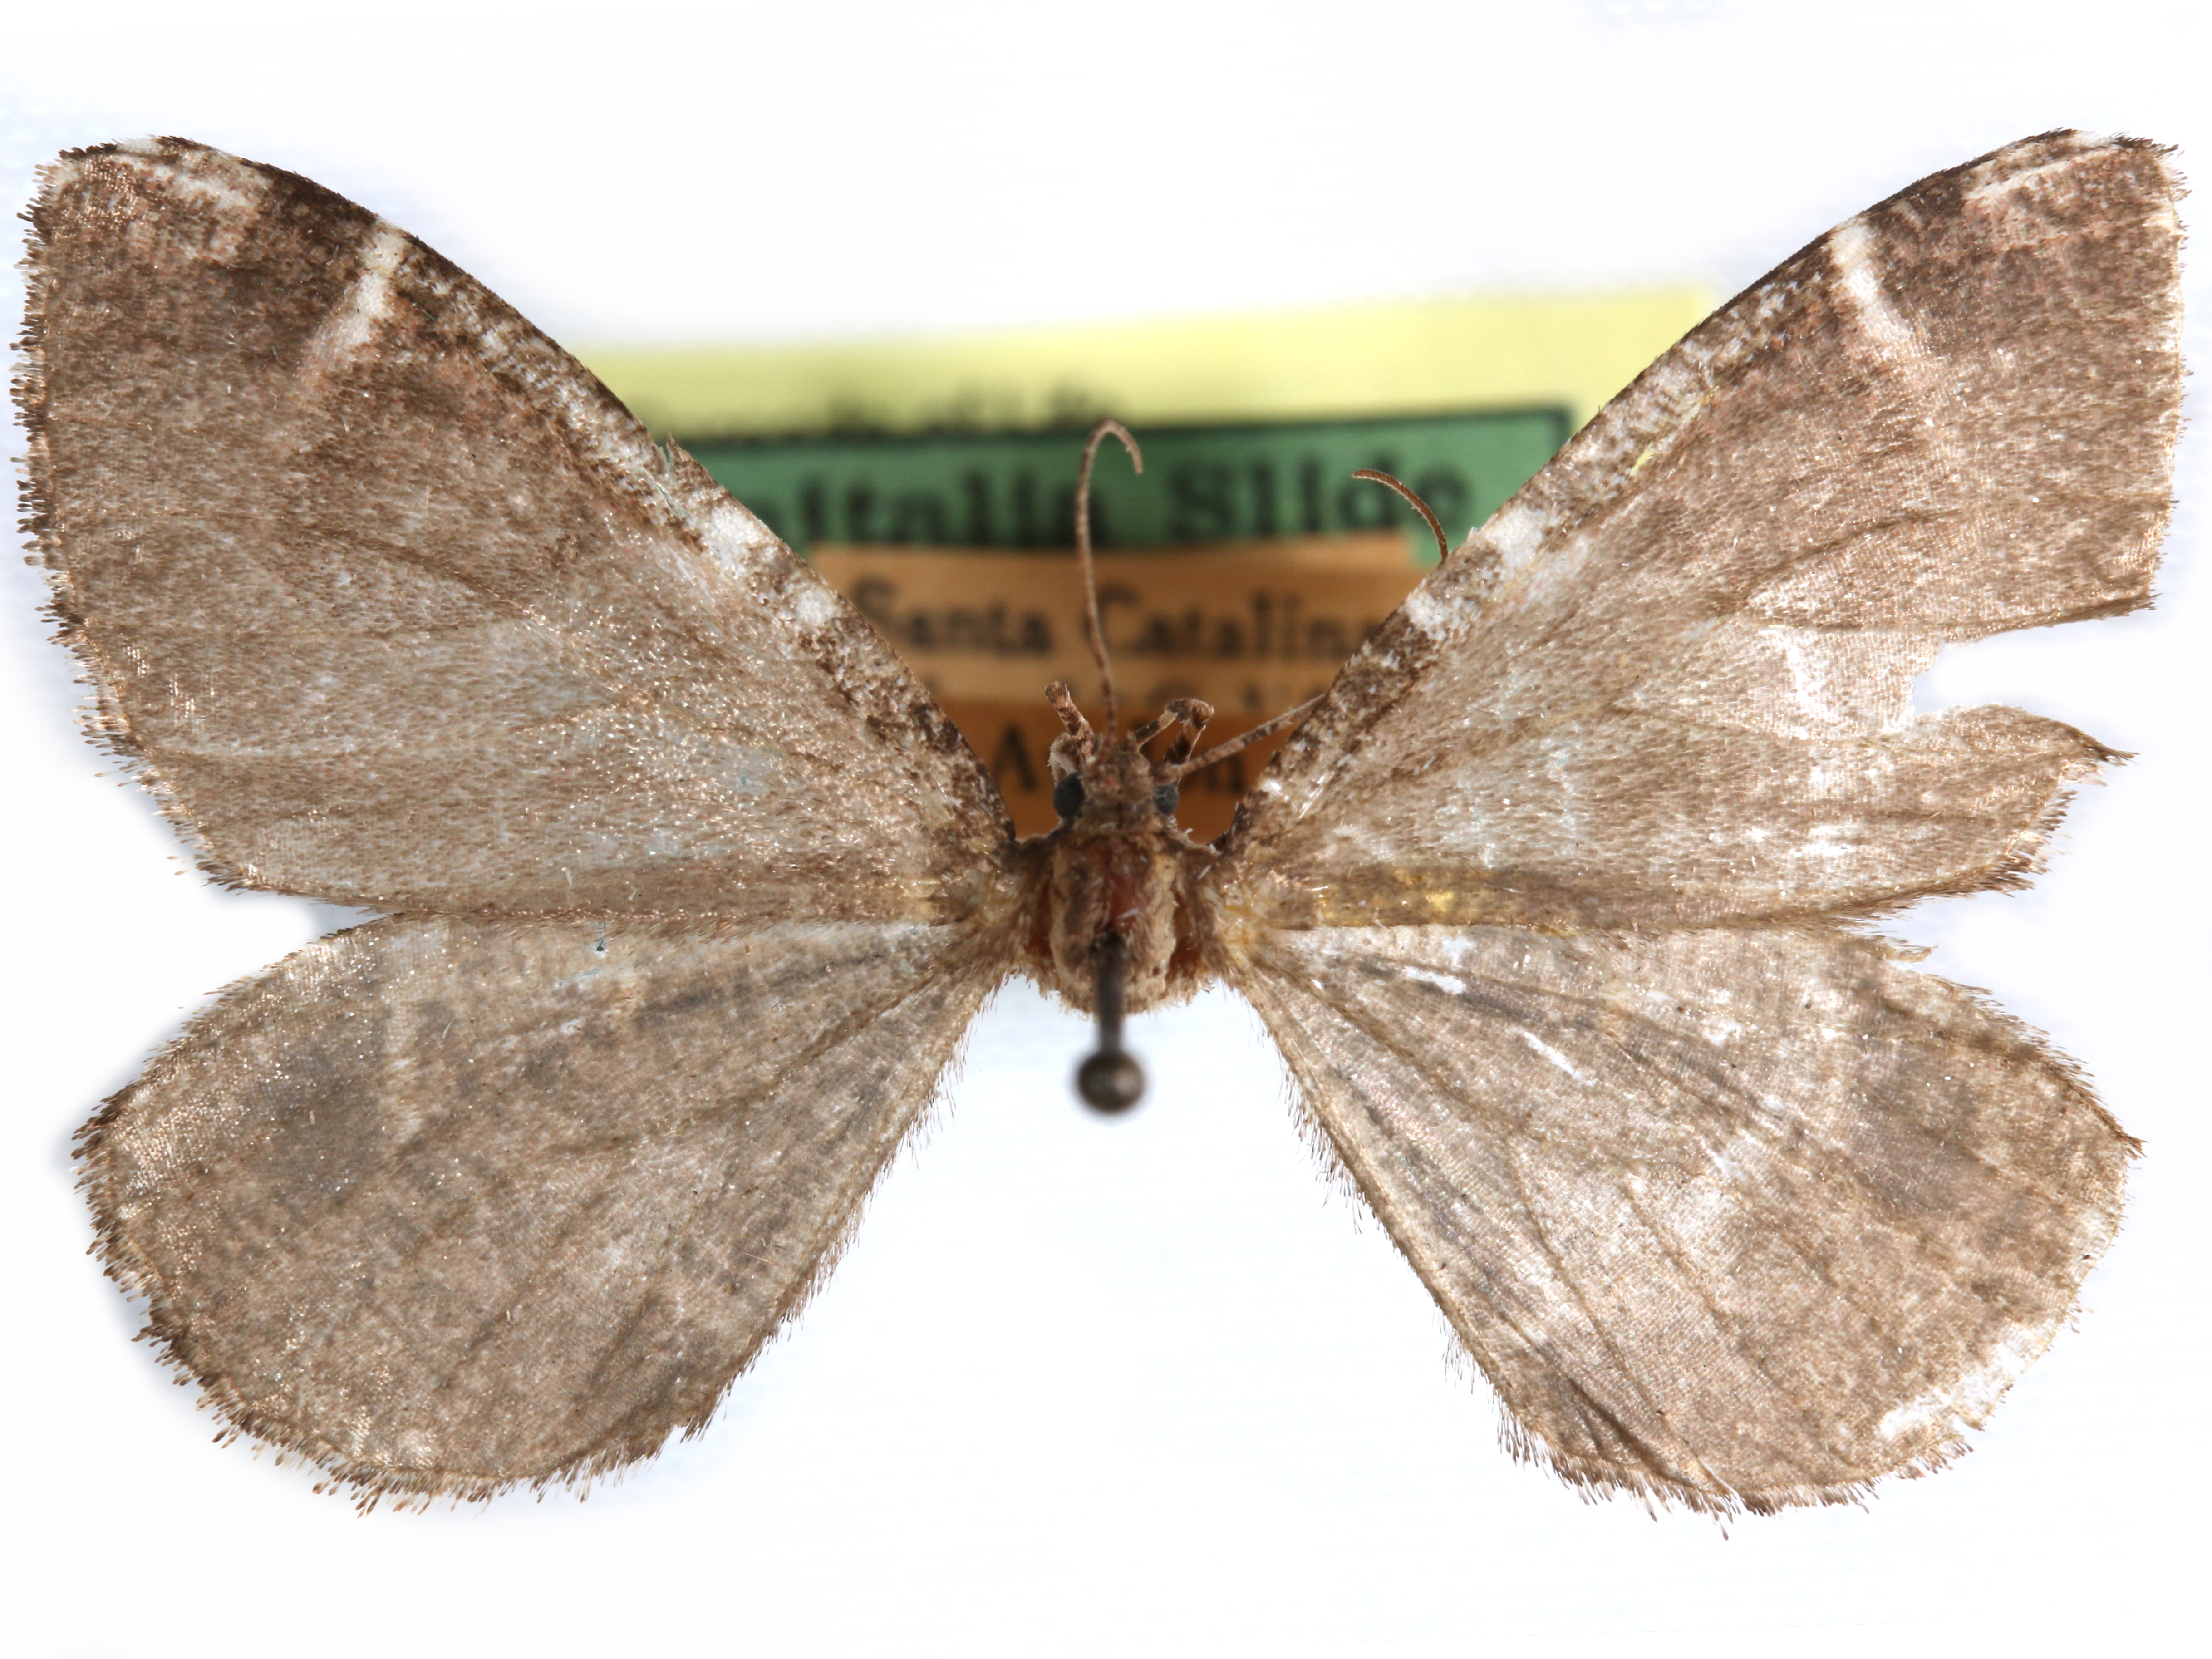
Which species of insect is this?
Stamnodes albiapicata
